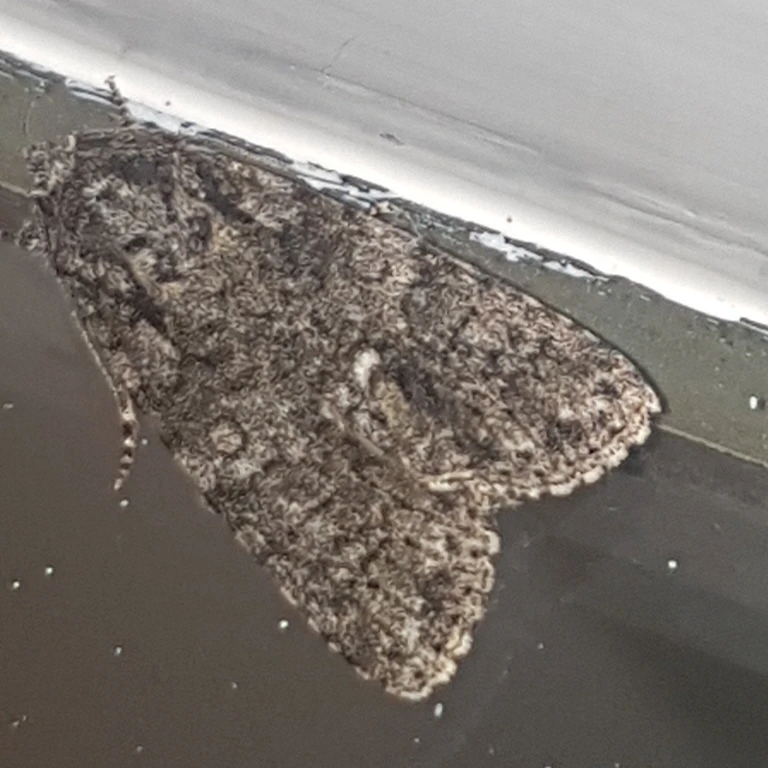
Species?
Acronicta rumicis
